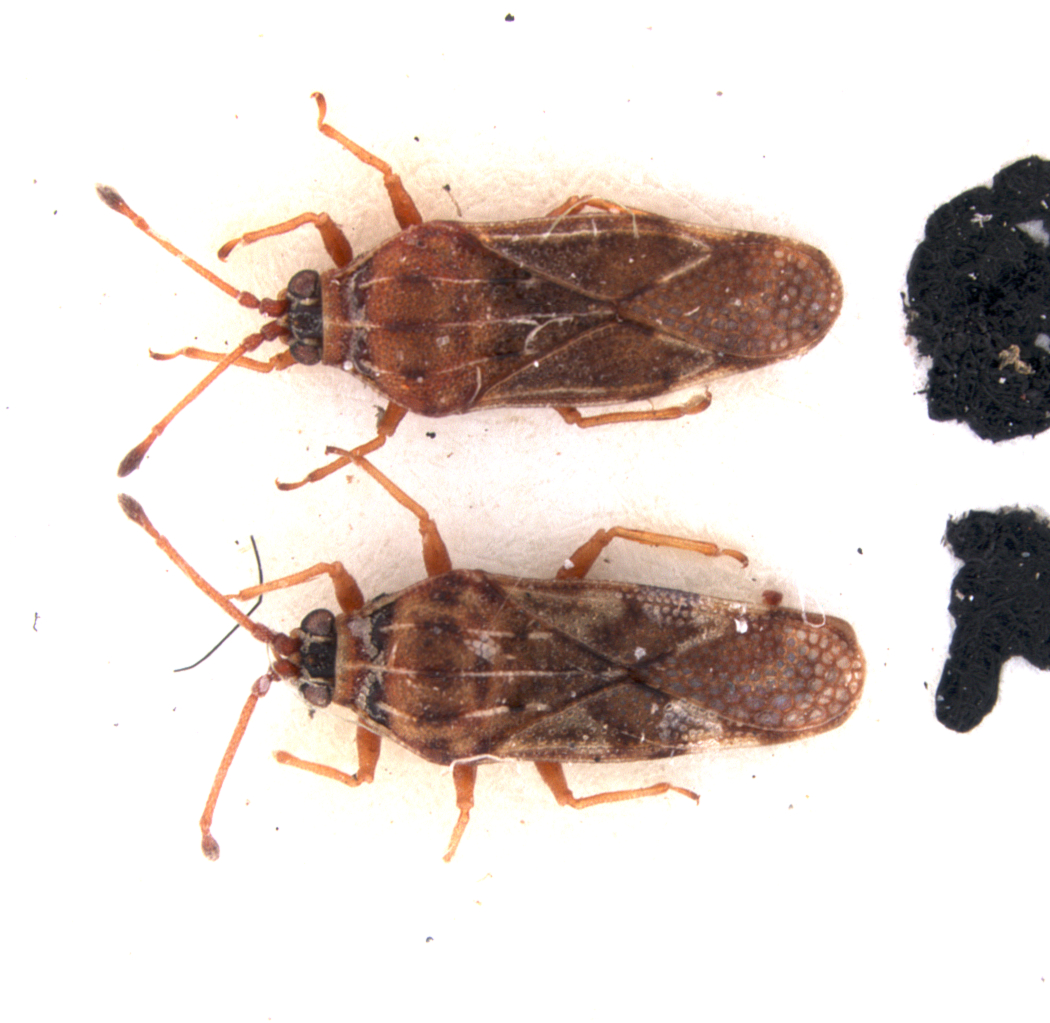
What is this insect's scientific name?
Eritingis aporema
